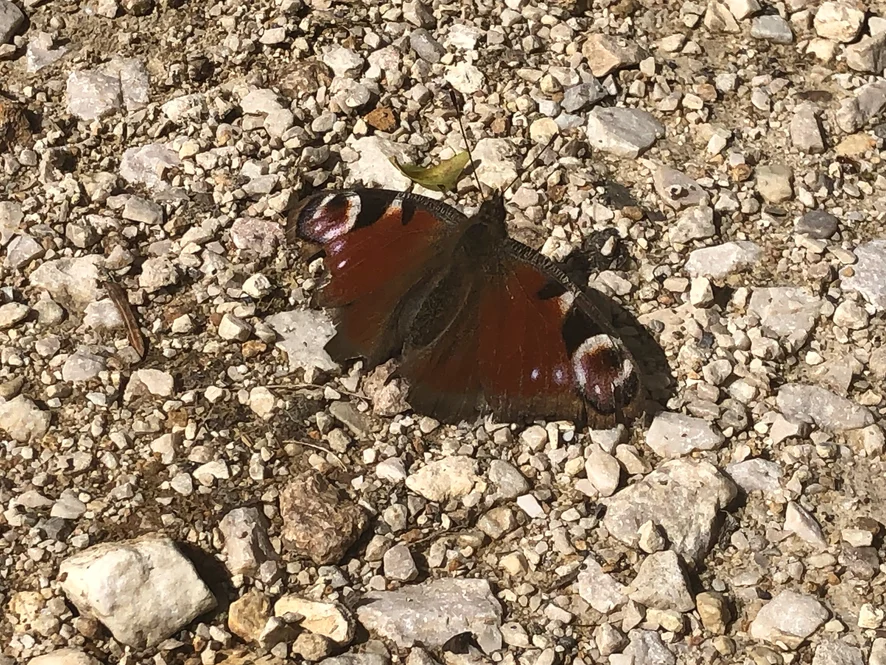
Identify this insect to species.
Aglais io
